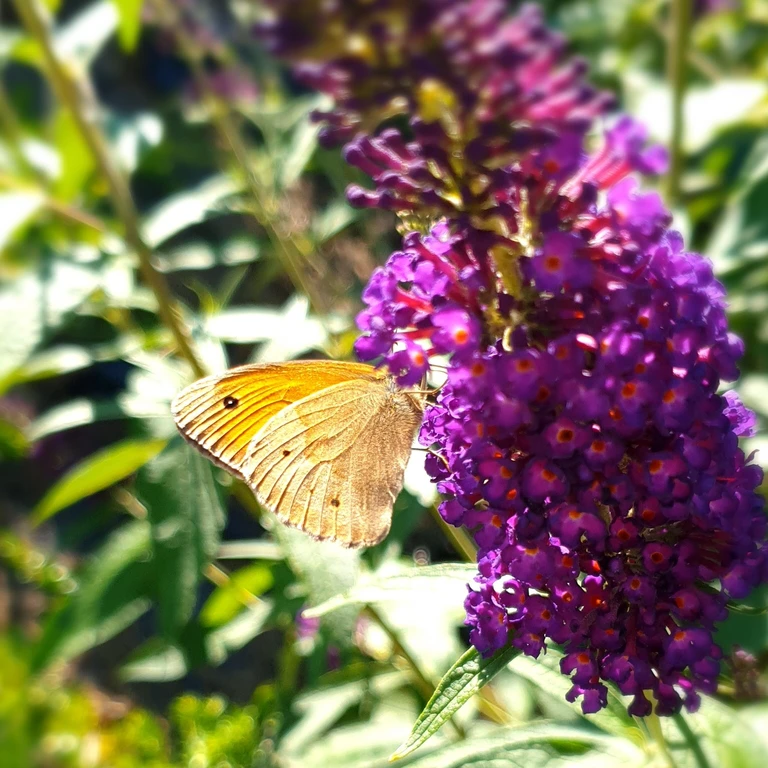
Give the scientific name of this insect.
Maniola jurtina
